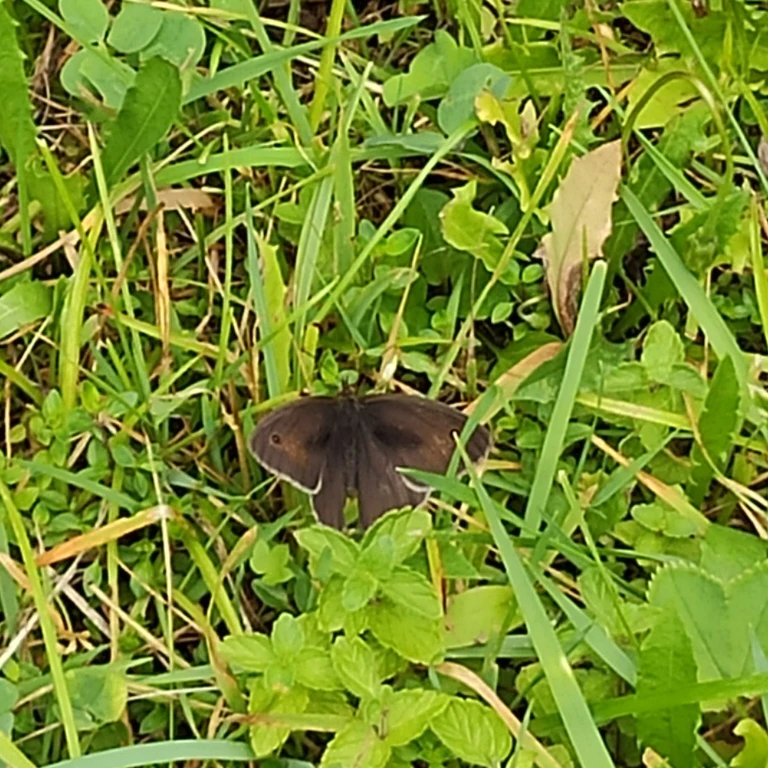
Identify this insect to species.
Maniola jurtina
